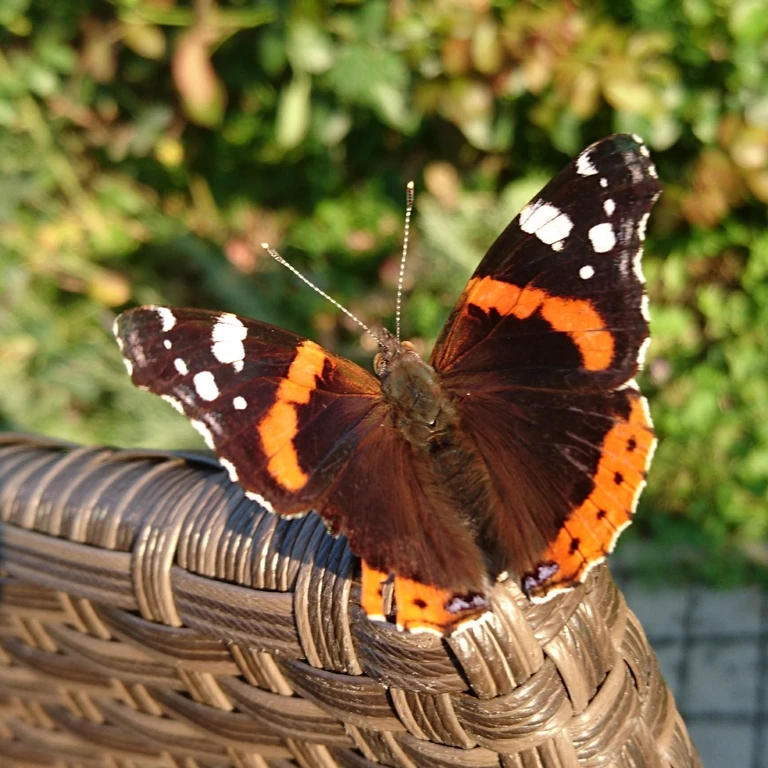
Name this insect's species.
Vanessa atalanta
